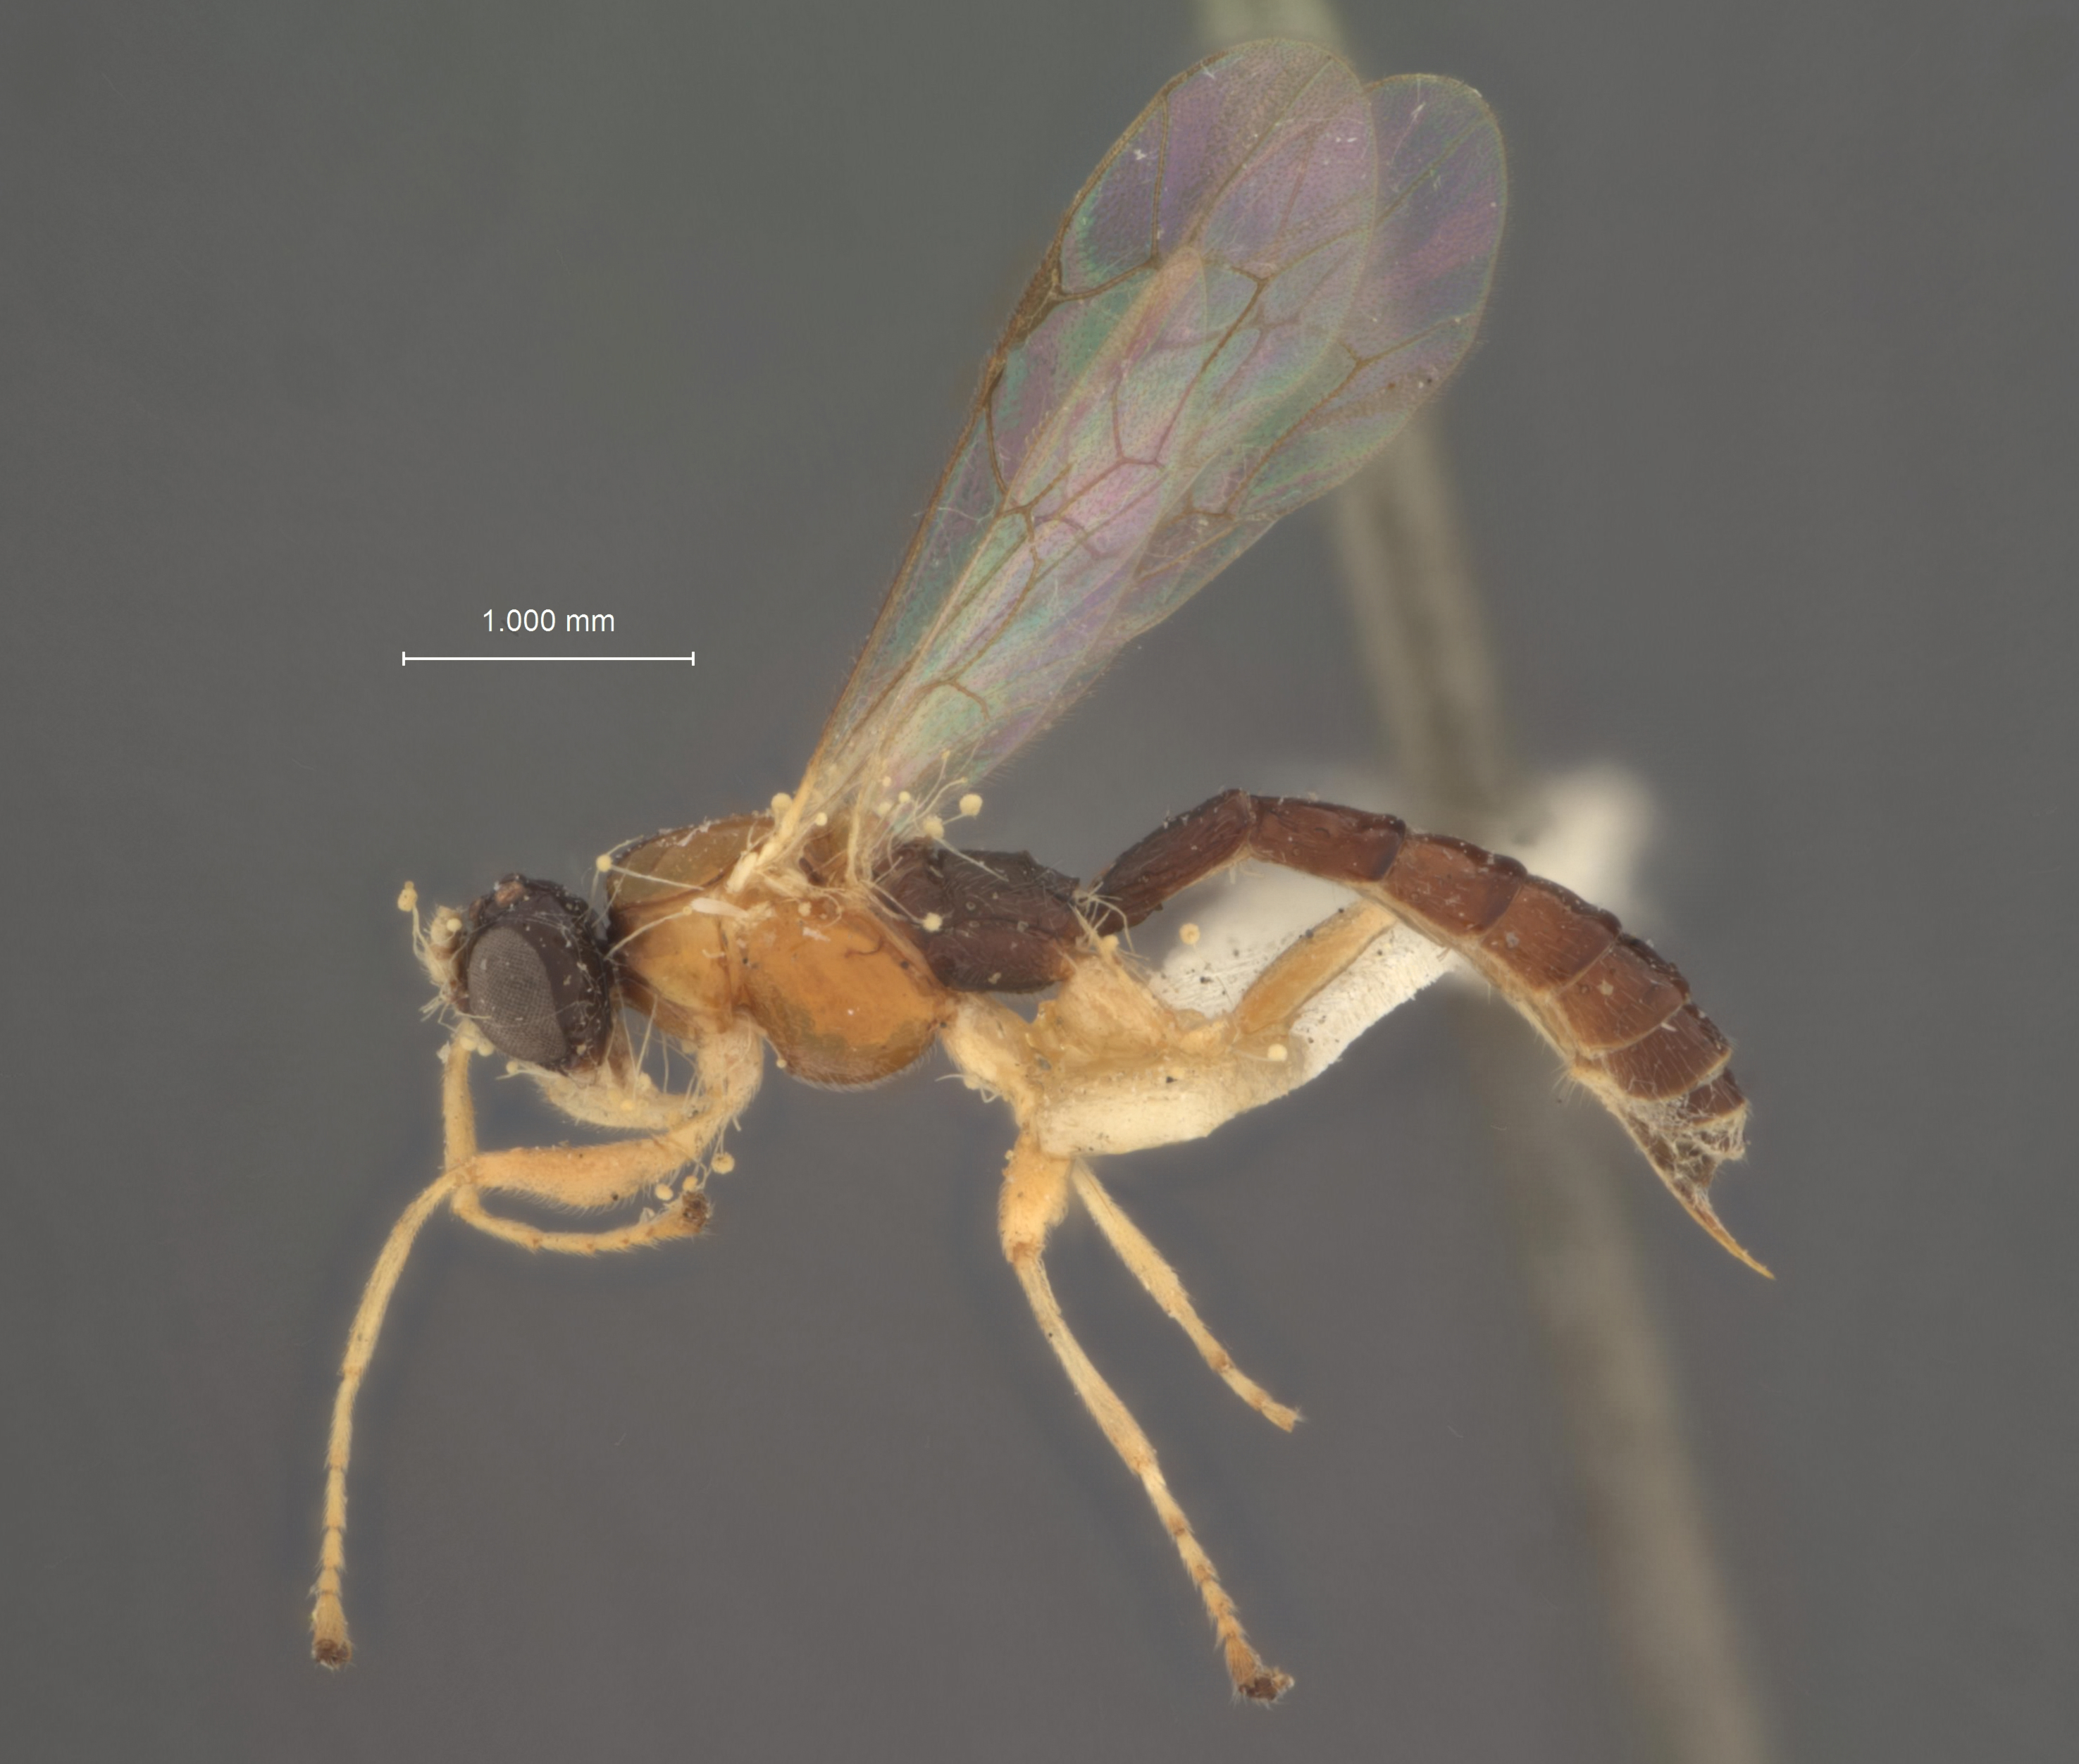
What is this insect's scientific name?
Colpomeria mellithorax
